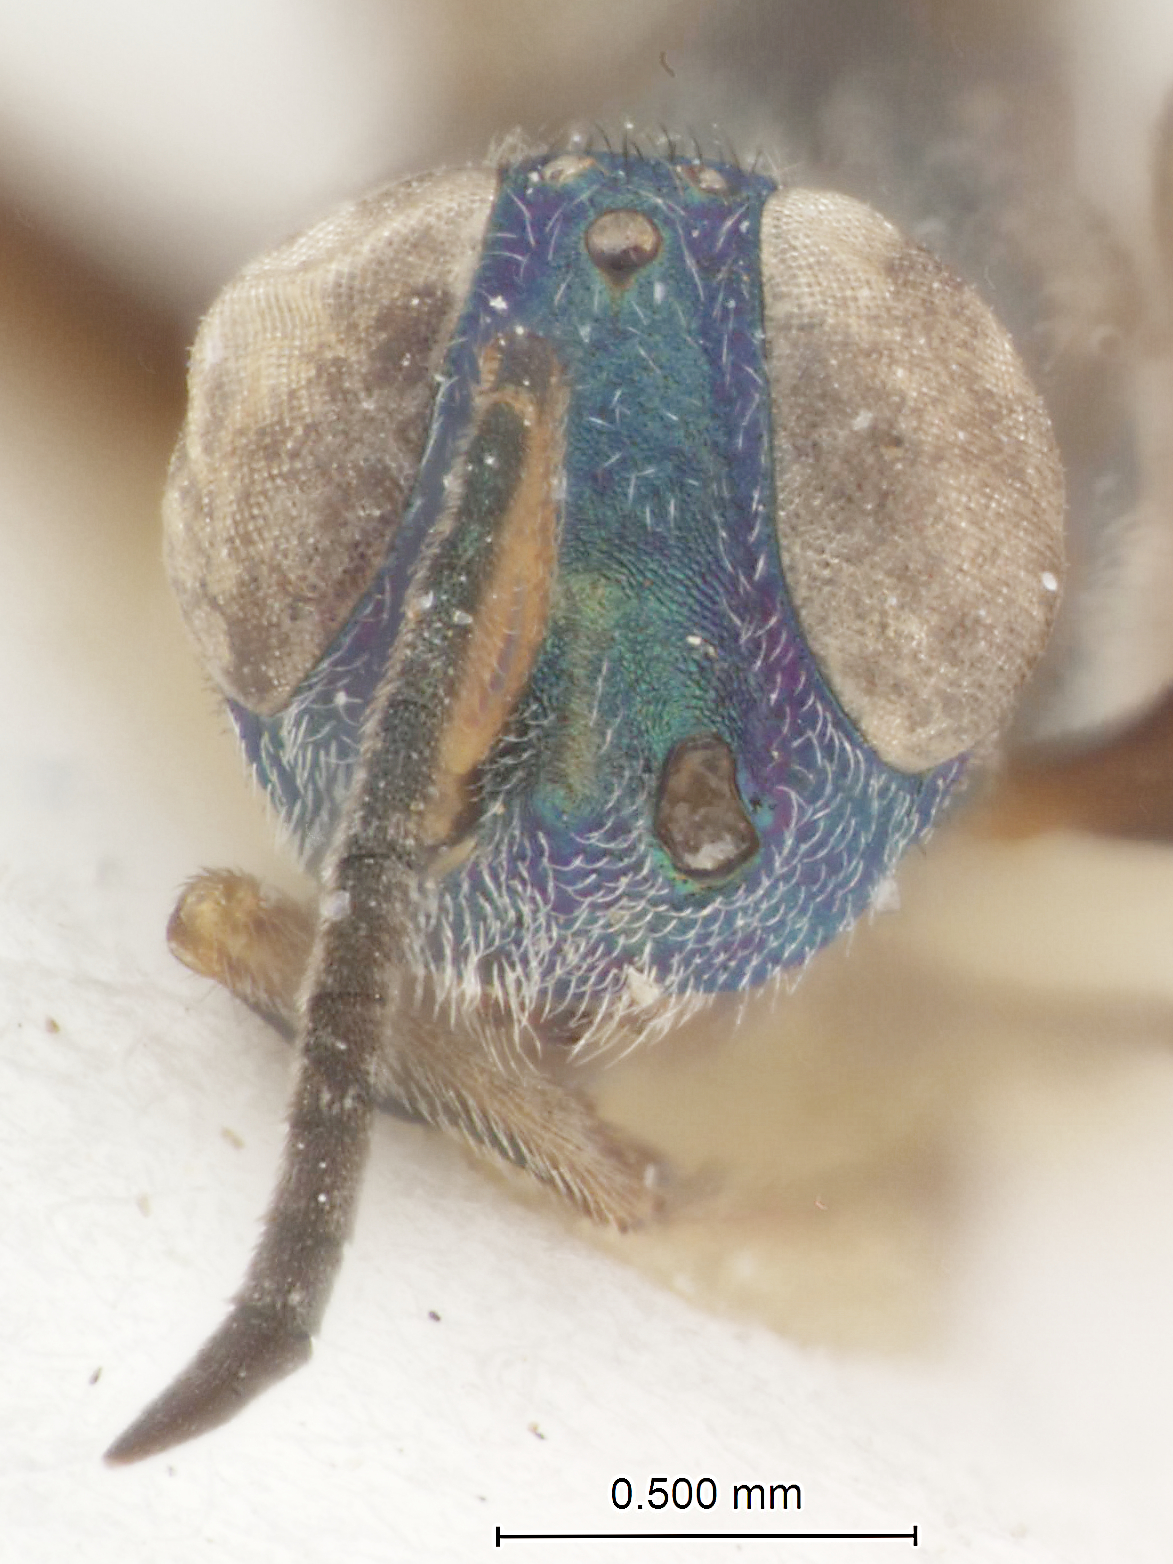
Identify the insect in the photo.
Tineobiopsis mexicana
